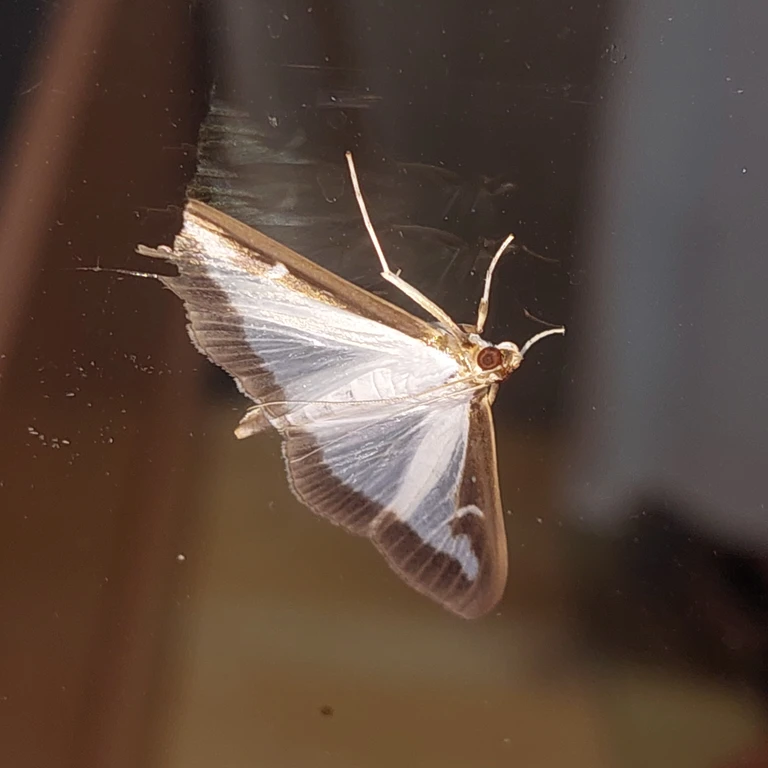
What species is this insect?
Cydalima perspectalis
